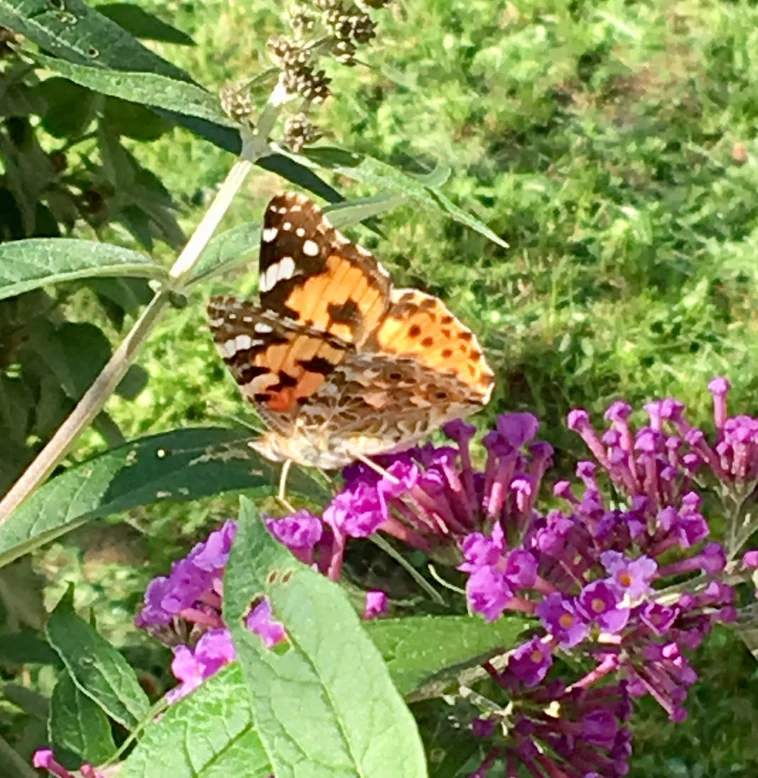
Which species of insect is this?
Vanessa cardui
